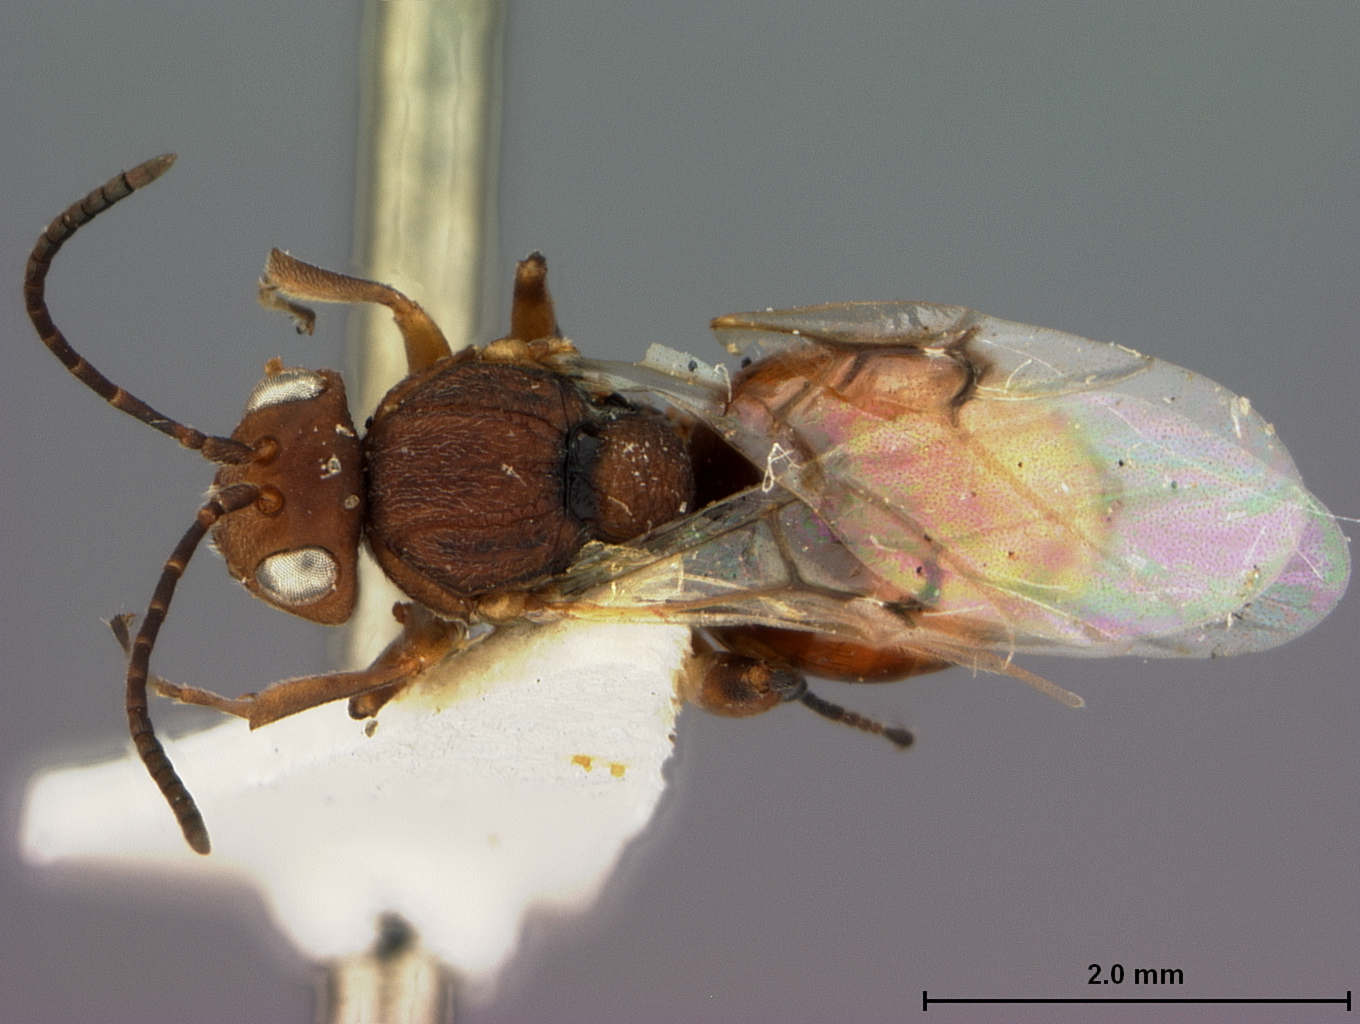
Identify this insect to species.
Callirhytis hopkinsi
